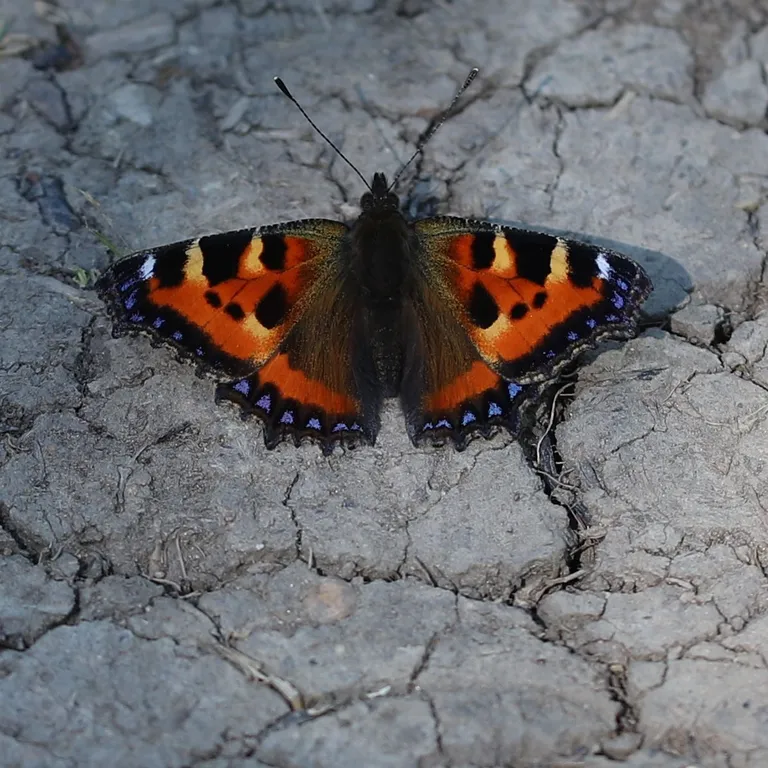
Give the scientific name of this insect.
Aglais urticae
